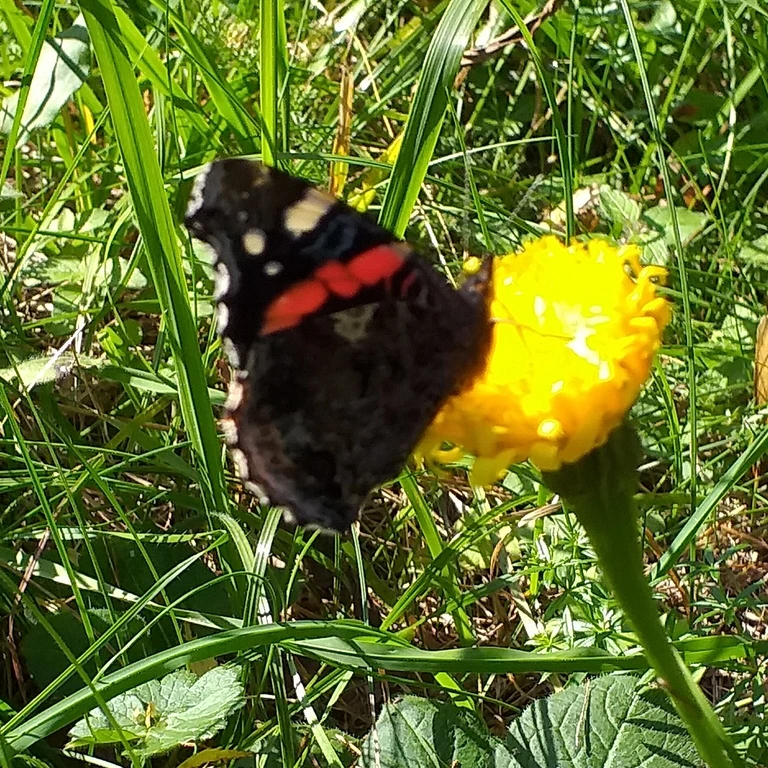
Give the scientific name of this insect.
Vanessa atalanta
